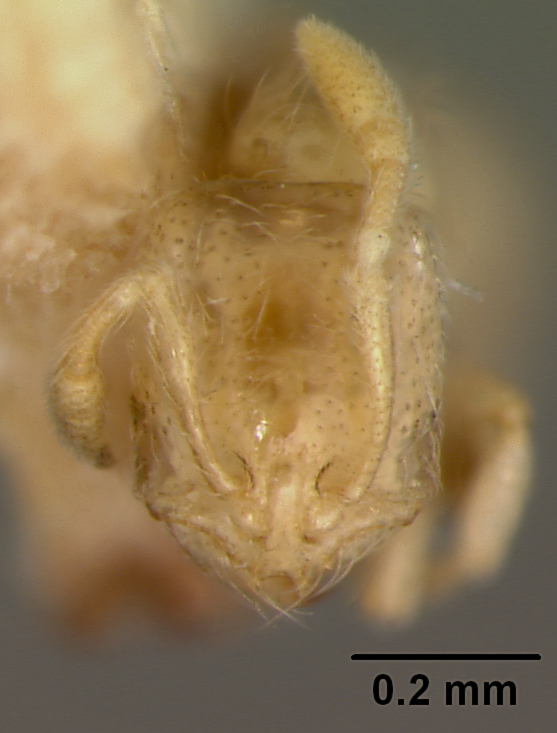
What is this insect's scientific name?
Solenopsis fugax
